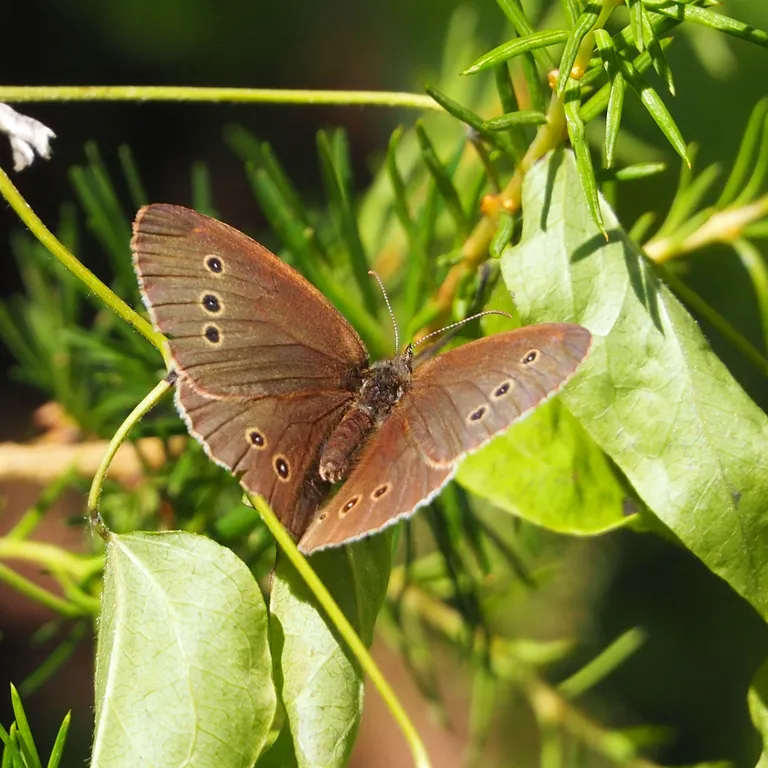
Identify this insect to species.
Aphantopus hyperantus
